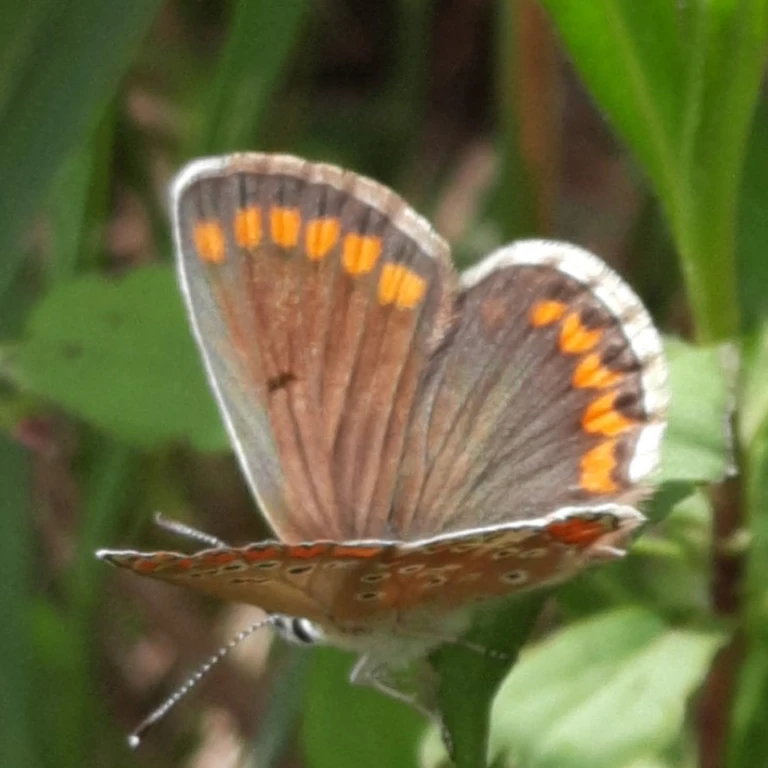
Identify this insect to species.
Aricia agestis/artaxerxes
